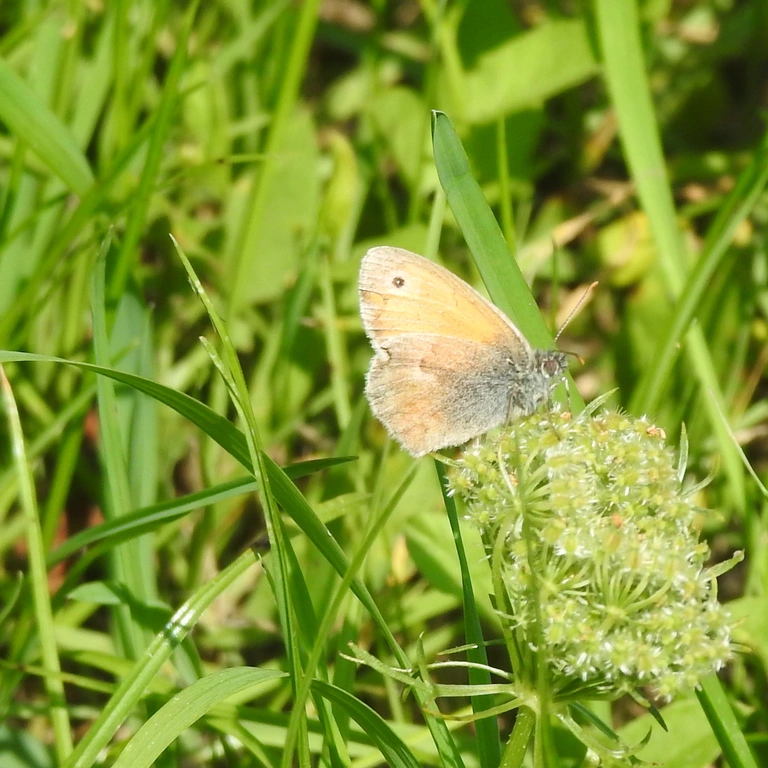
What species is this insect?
Coenonympha pamphilus
